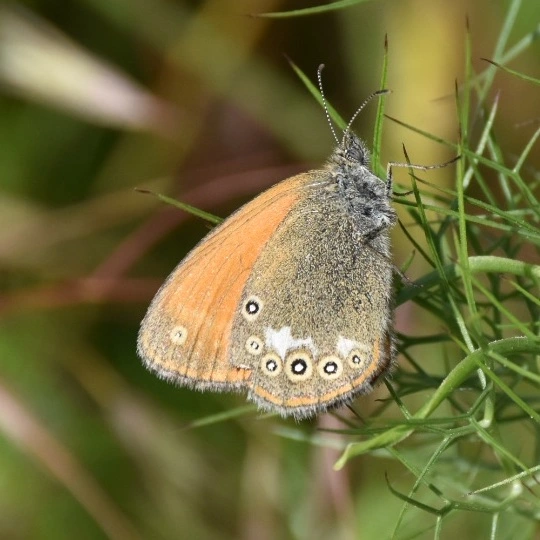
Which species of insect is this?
Coenonympha glycerion (also Coenonympha iphis)
